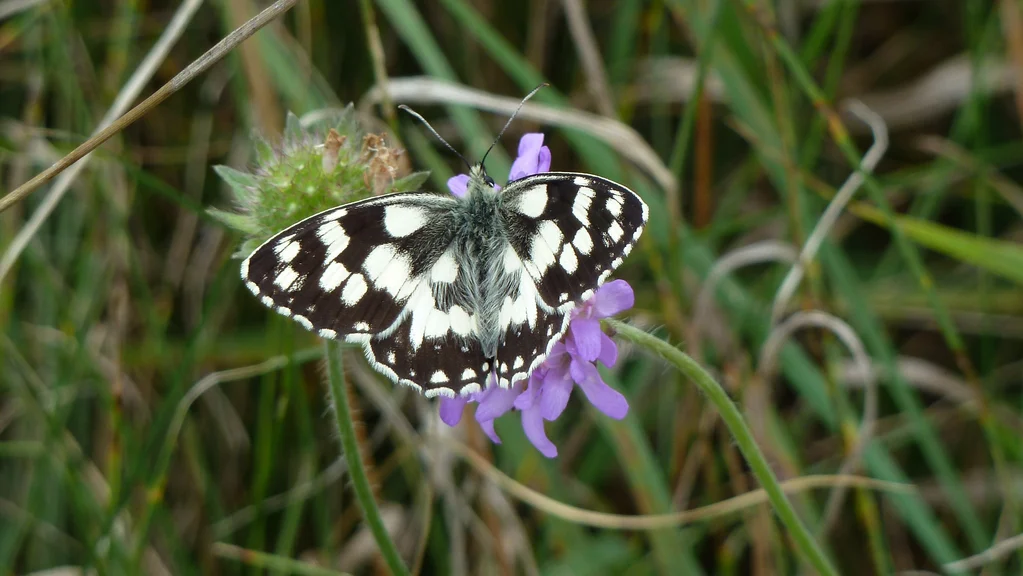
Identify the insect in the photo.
Melanargia galathea
